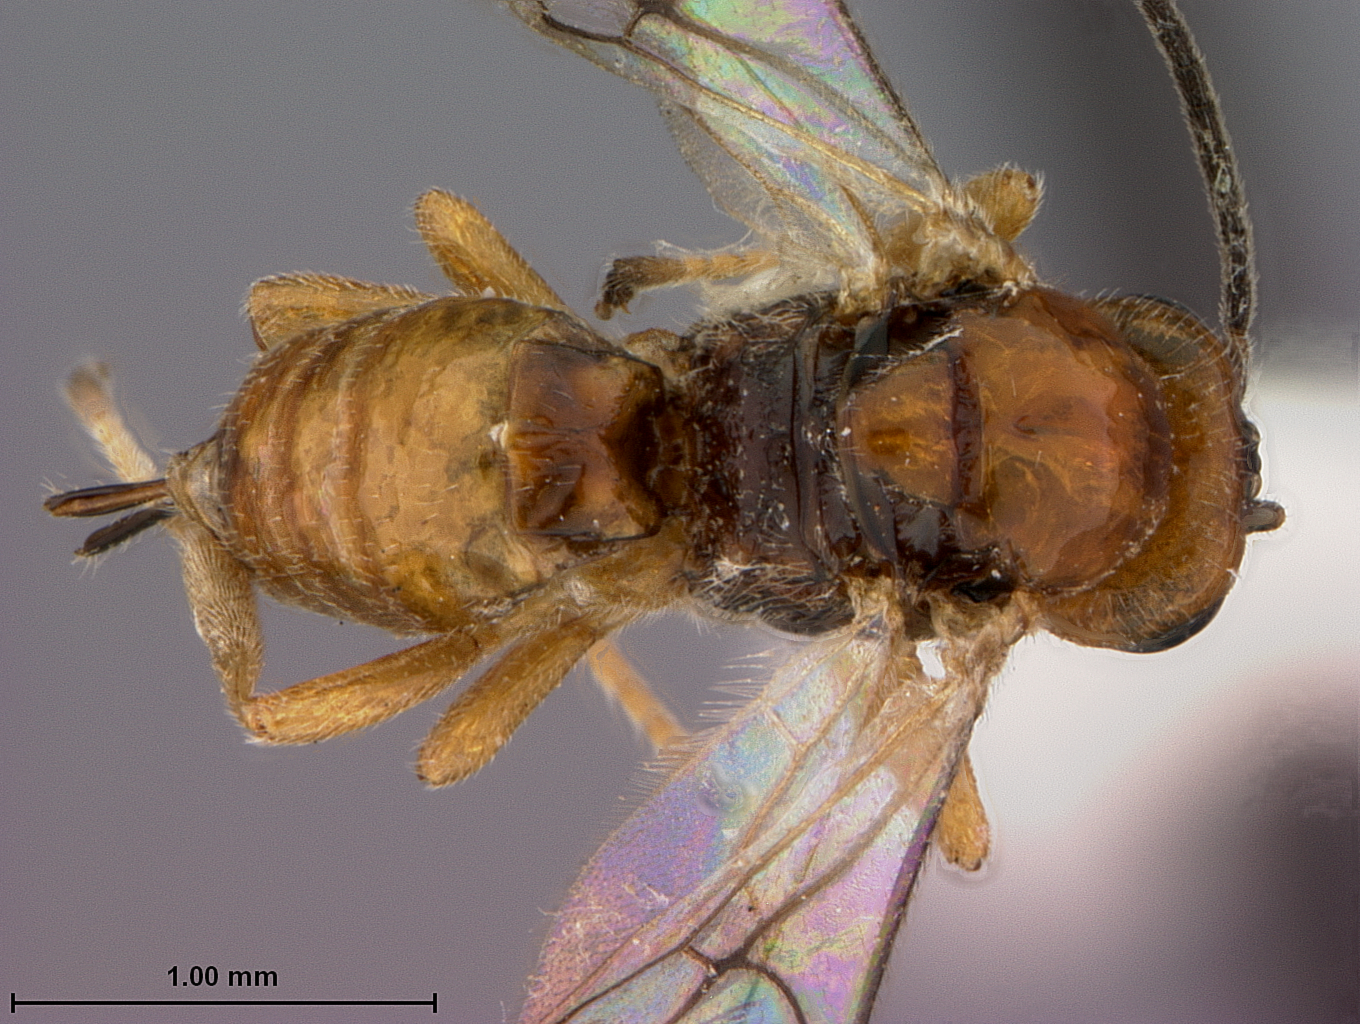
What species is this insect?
Opius juniperi
